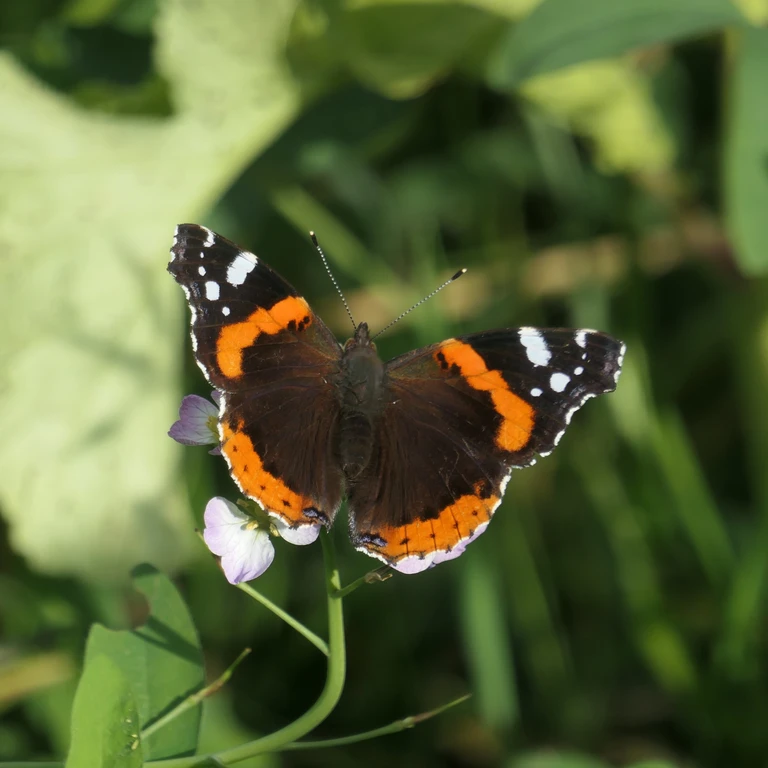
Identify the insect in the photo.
Vanessa atalanta
